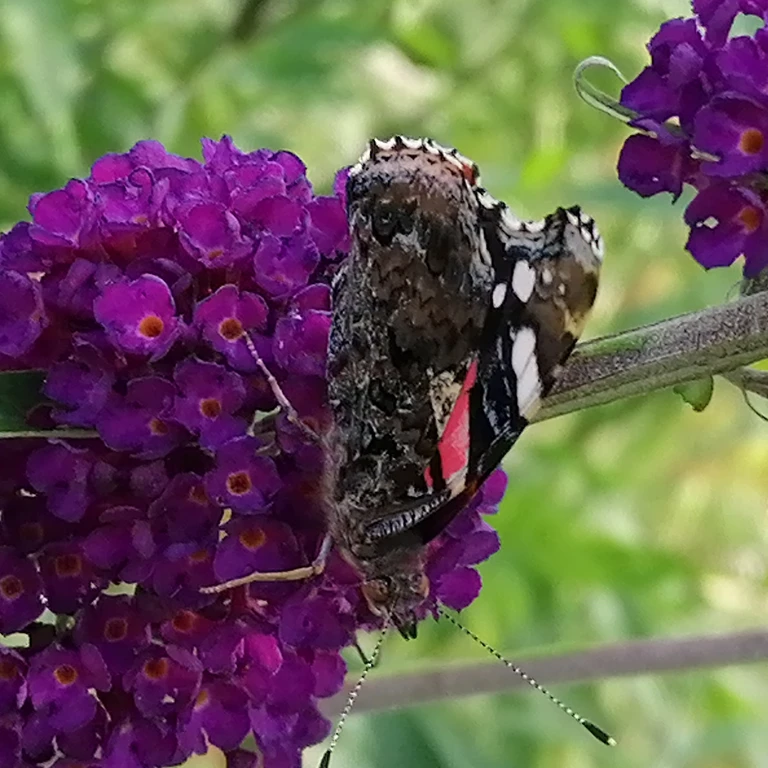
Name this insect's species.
Vanessa atalanta
